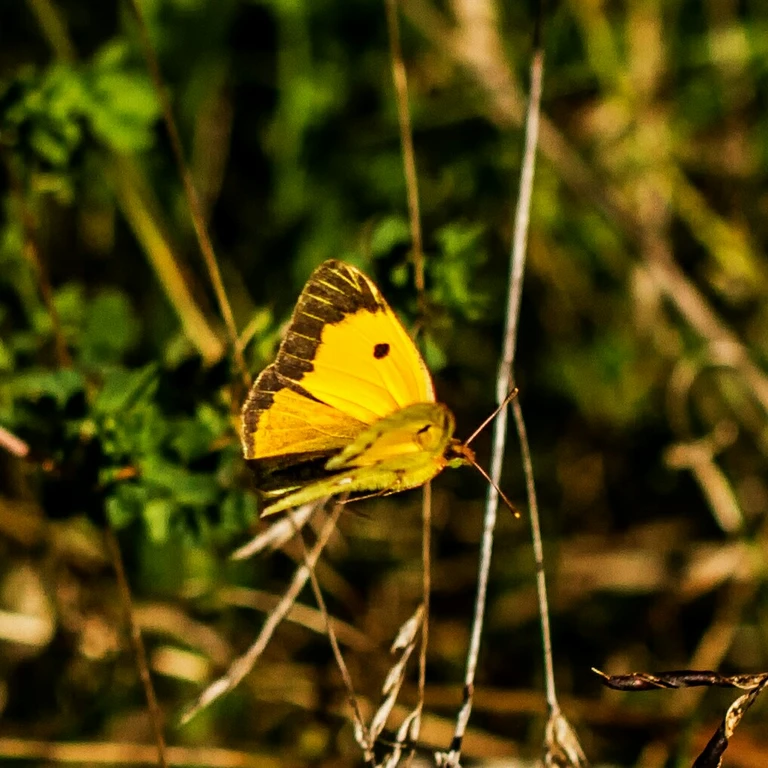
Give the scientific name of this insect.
Colias croceus
